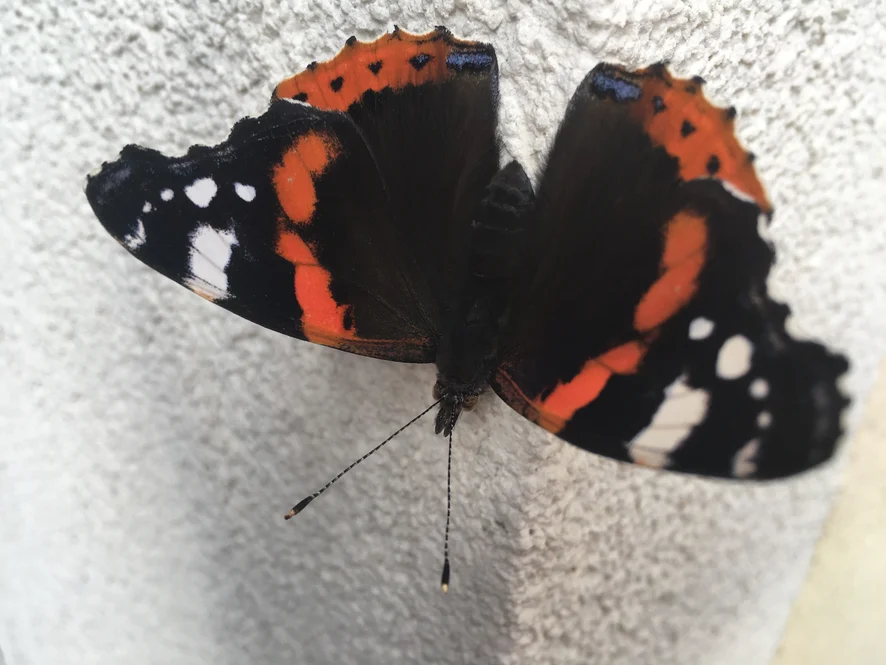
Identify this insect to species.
Vanessa atalanta
